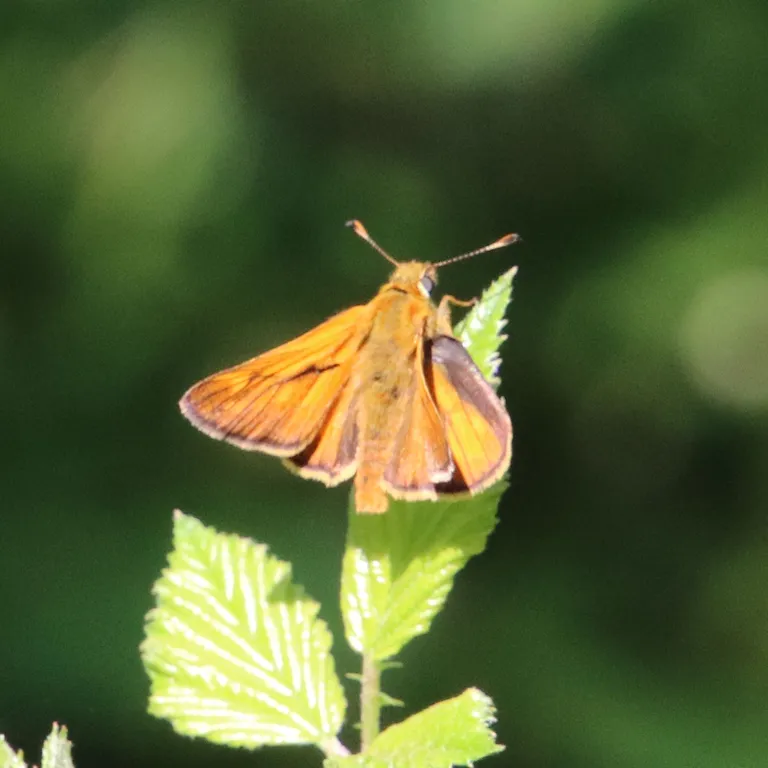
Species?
Ochlodes sylvanus (also Ochlodes venata)
